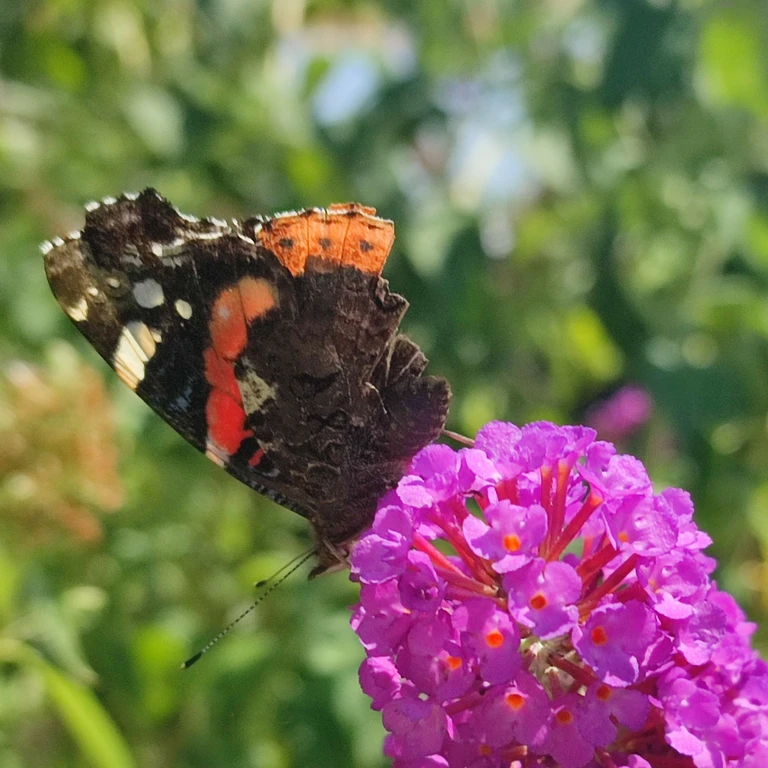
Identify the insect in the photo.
Vanessa atalanta
